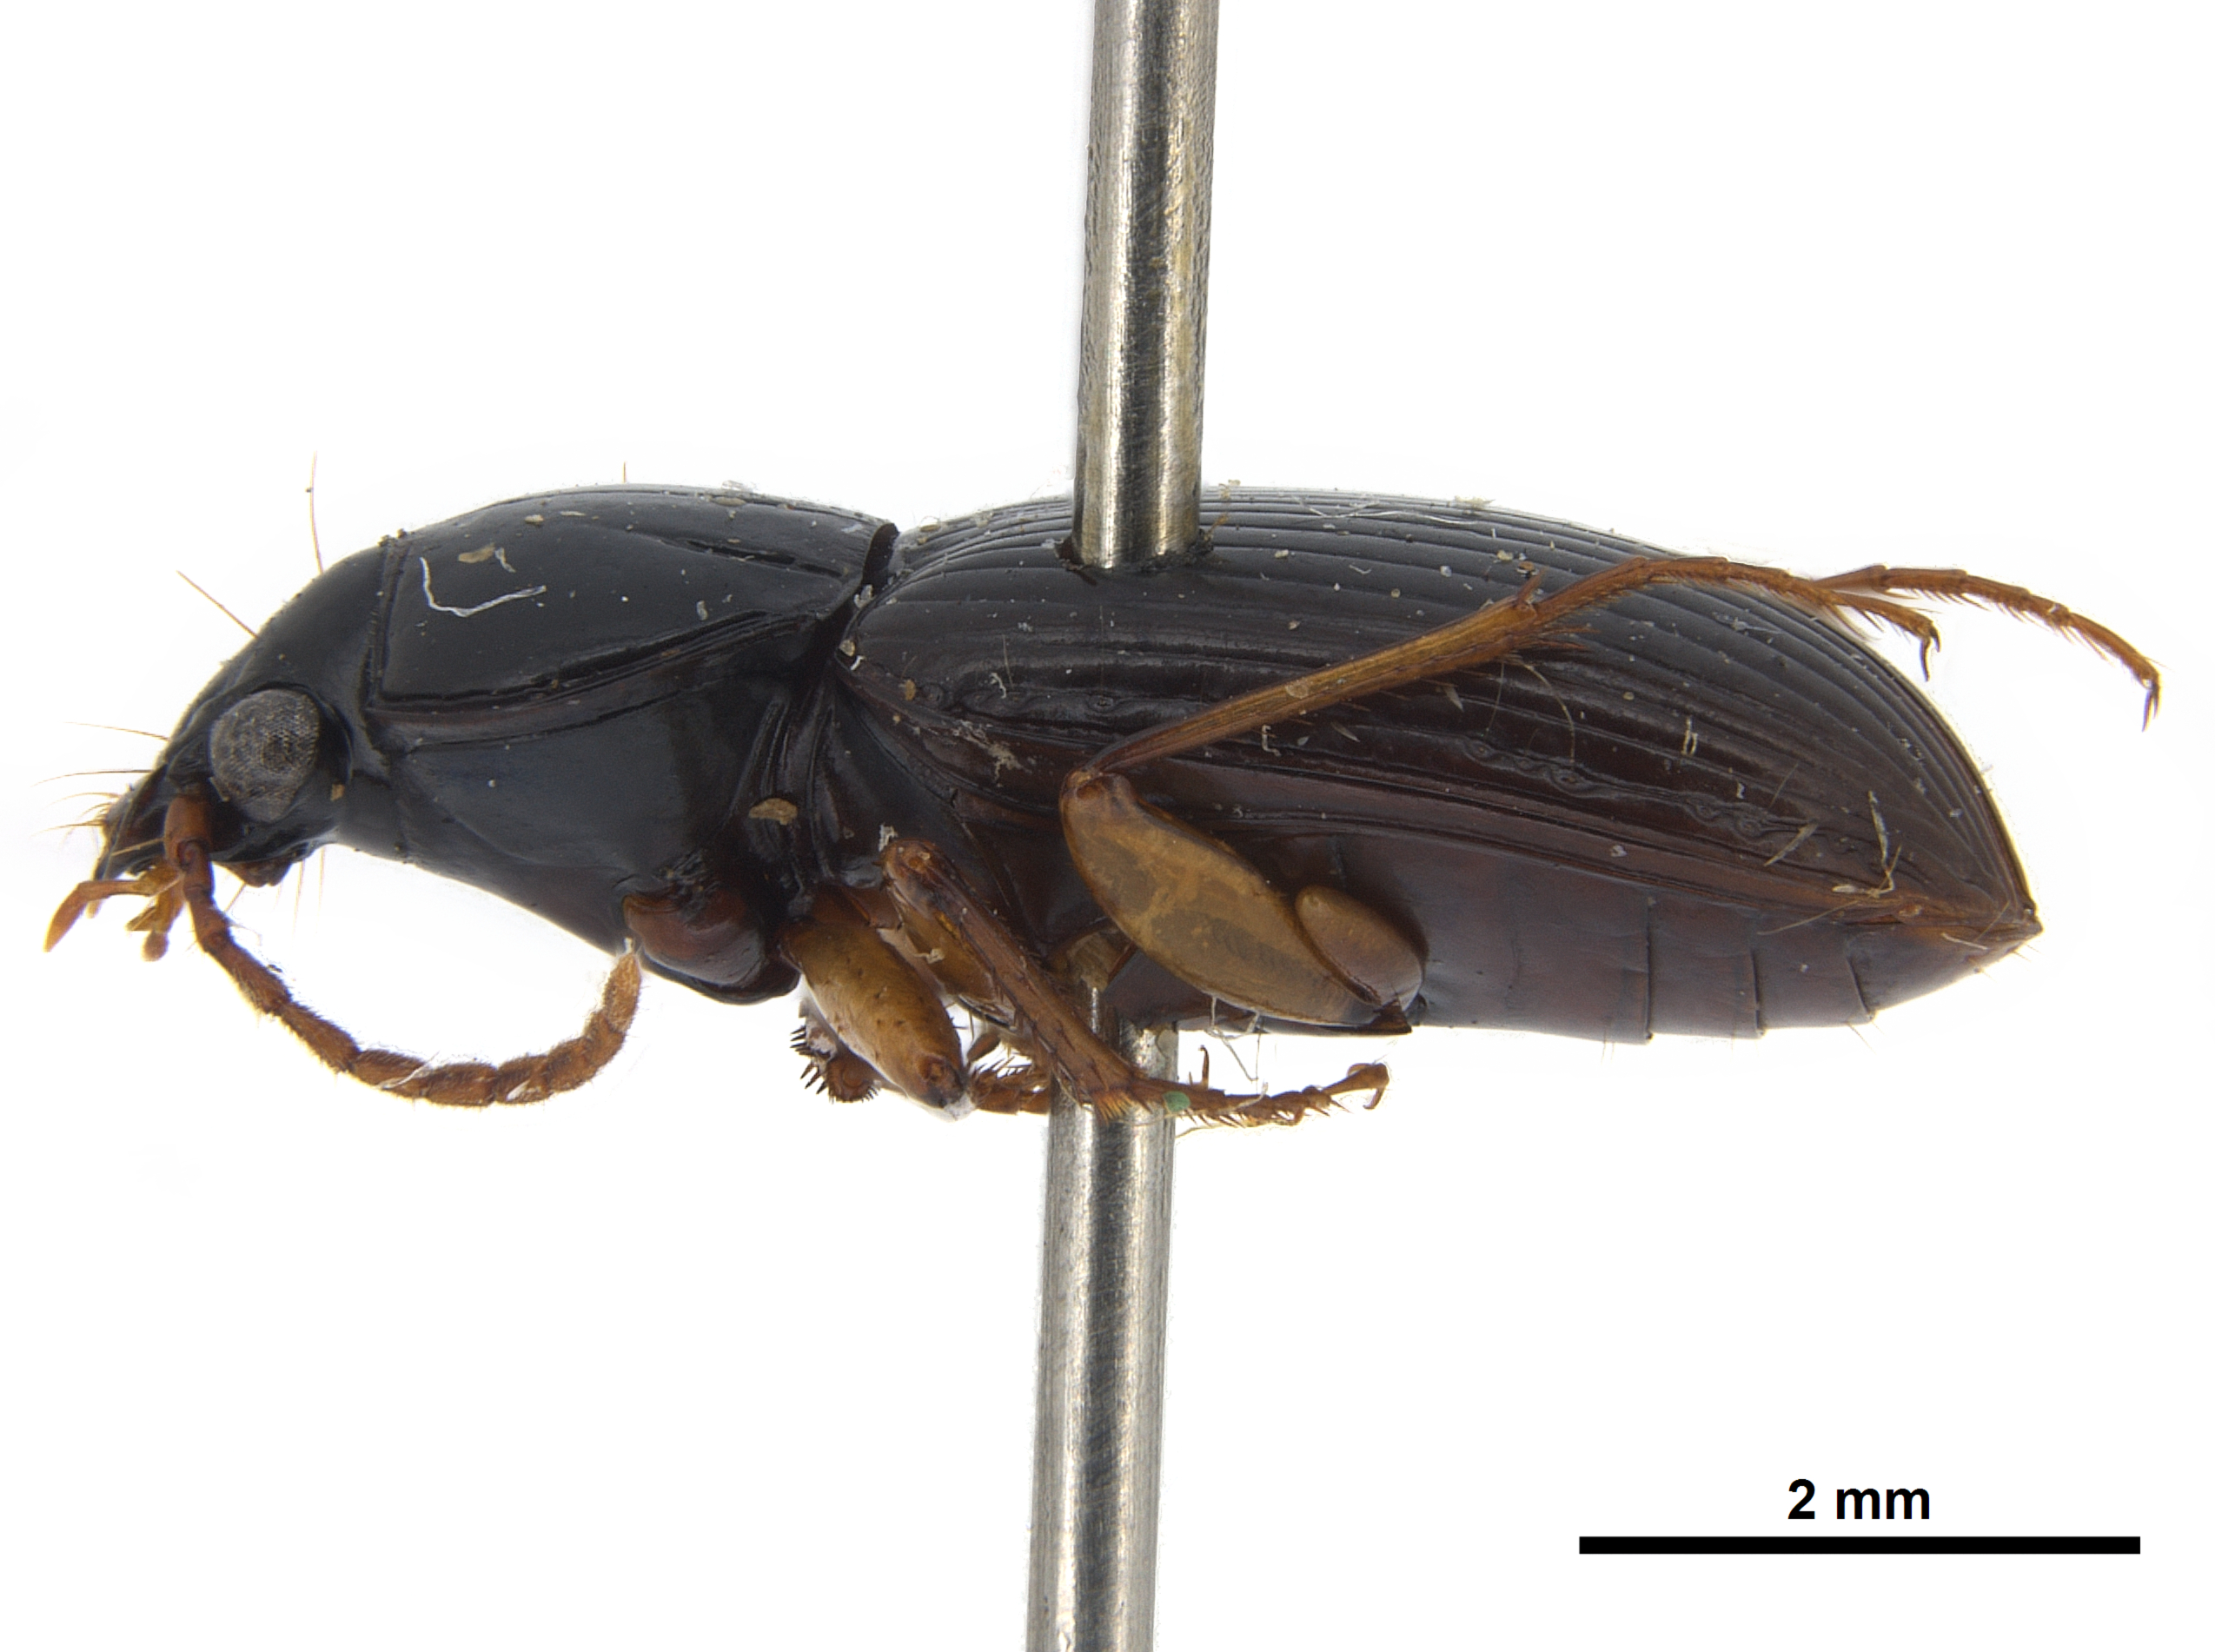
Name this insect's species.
Abacidus abacetillus
